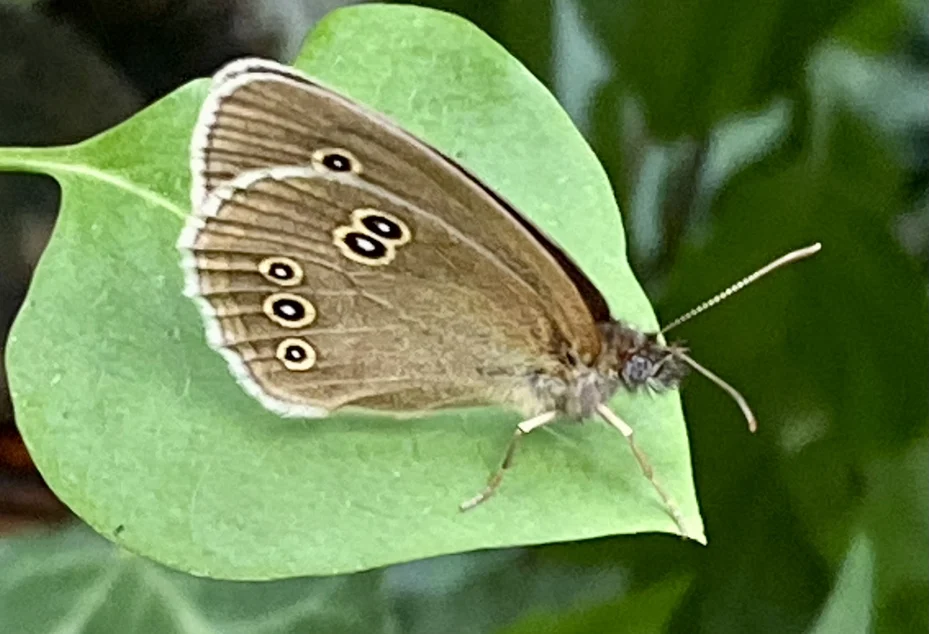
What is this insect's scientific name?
Aphantopus hyperantus
